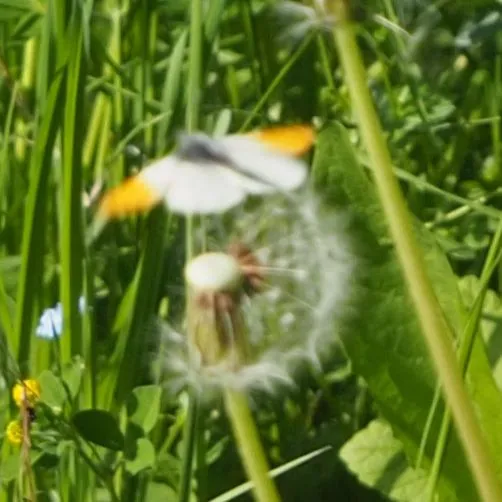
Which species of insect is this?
Anthocharis cardamines
